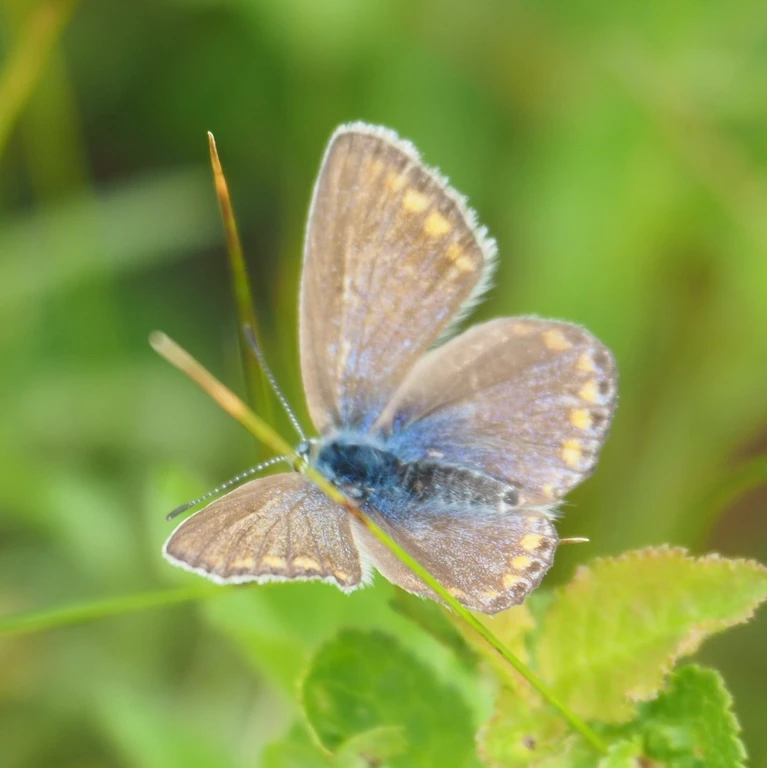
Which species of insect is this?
Polyommatus icarus
